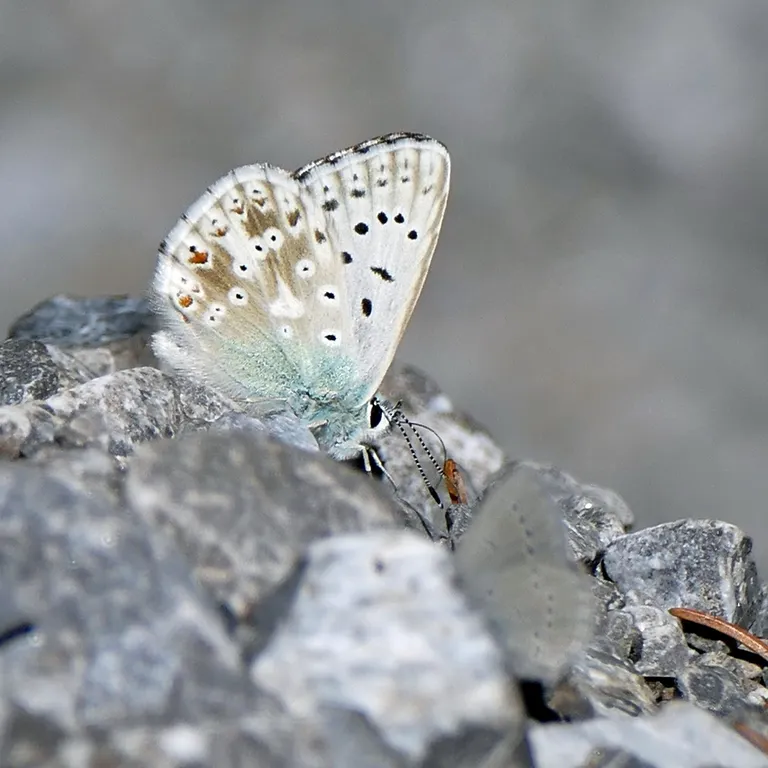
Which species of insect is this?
Lysandra coridon
